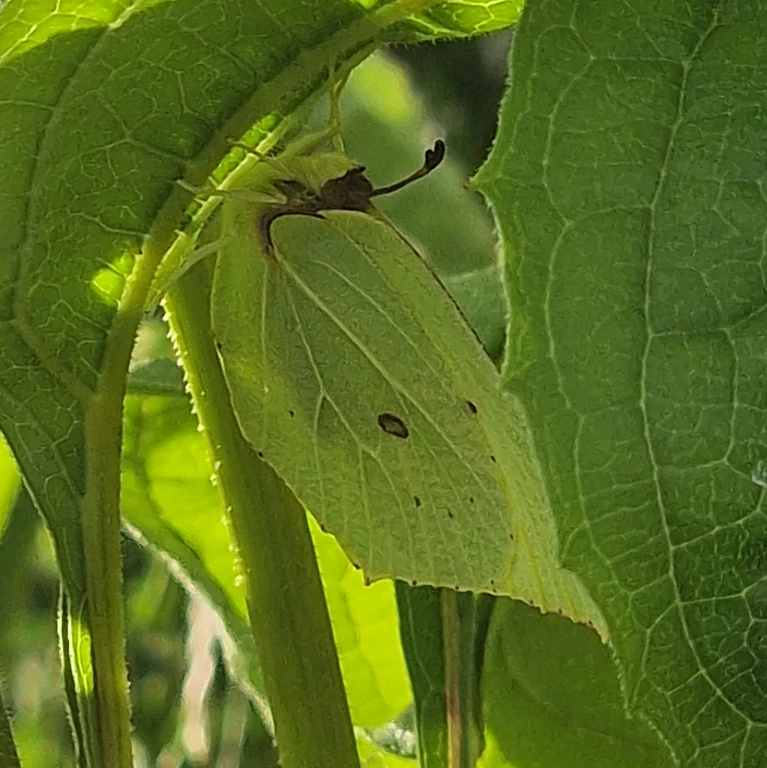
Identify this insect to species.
Gonepteryx rhamni
